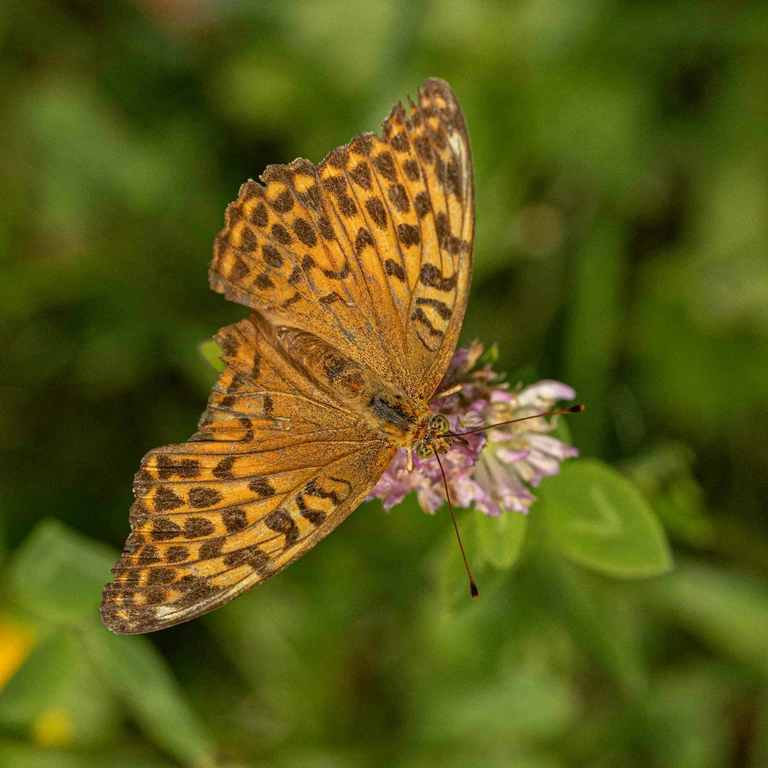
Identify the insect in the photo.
Argynnis paphia
